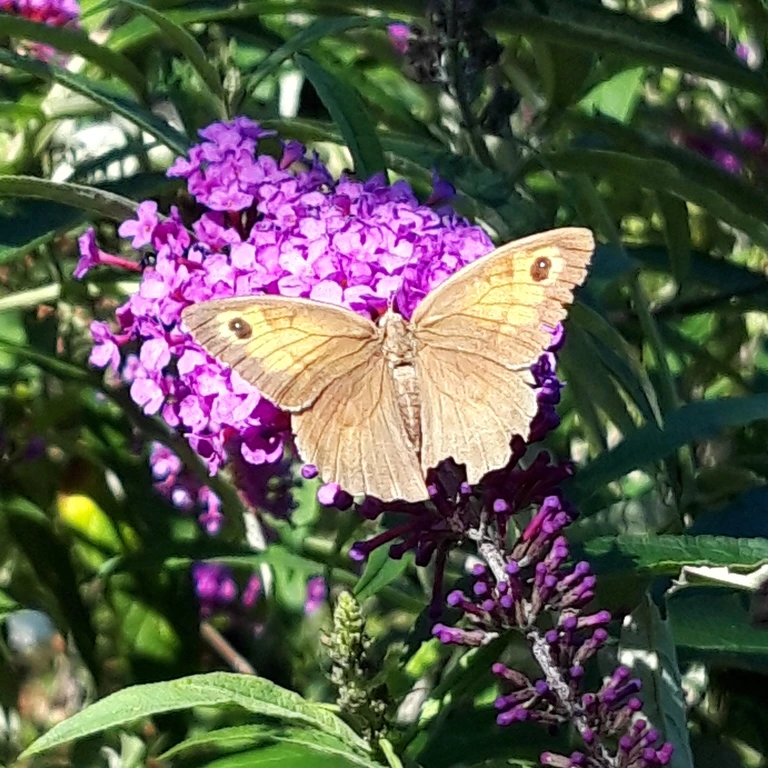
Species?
Maniola jurtina
